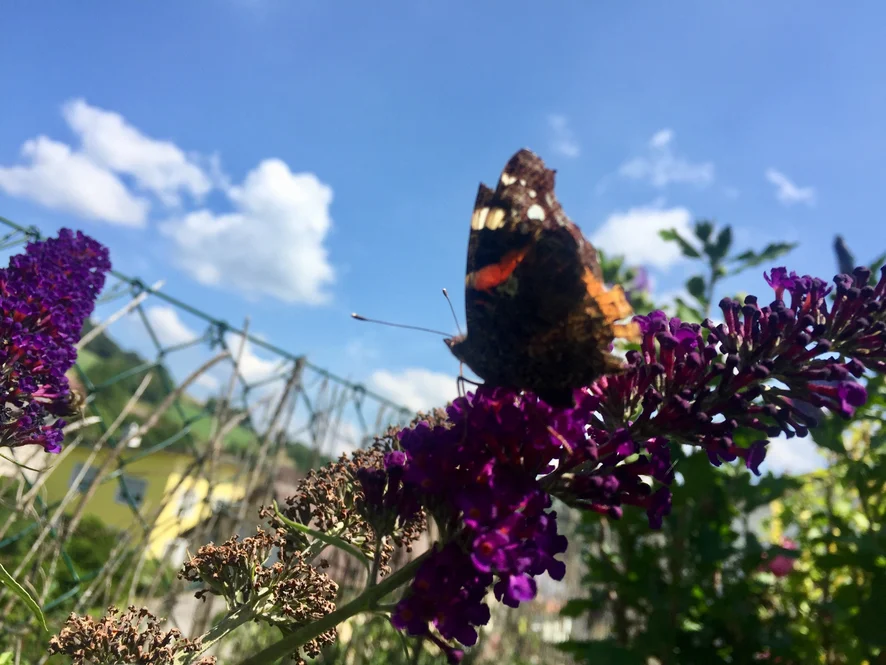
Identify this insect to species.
Vanessa atalanta
